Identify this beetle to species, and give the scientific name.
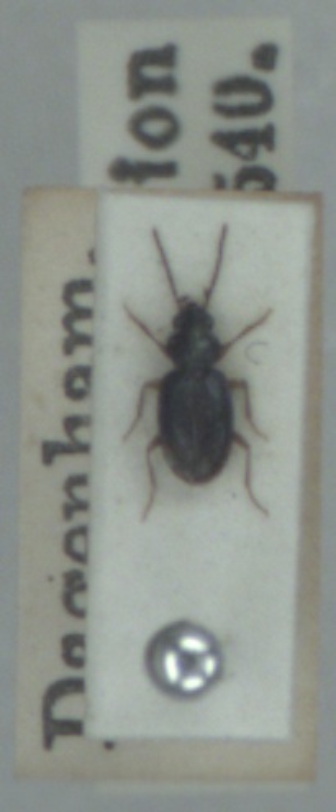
Bembidion assimile
